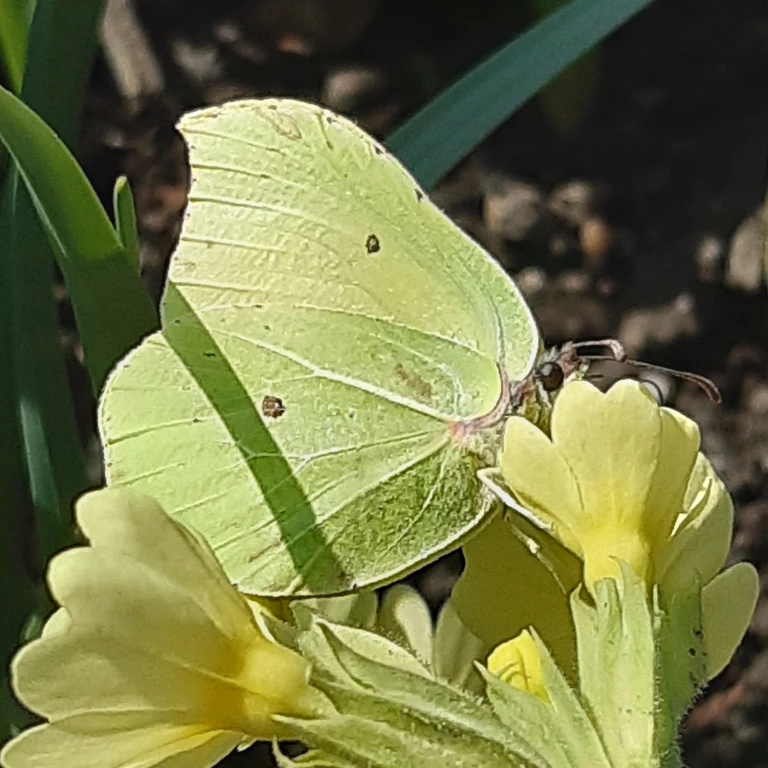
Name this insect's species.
Gonepteryx rhamni
